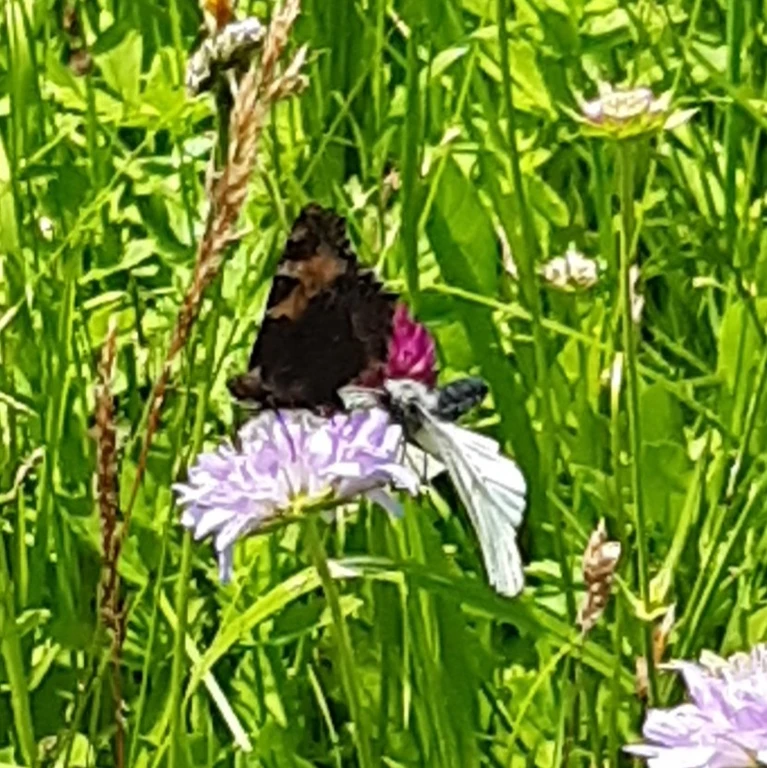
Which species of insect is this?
Aglais urticae
